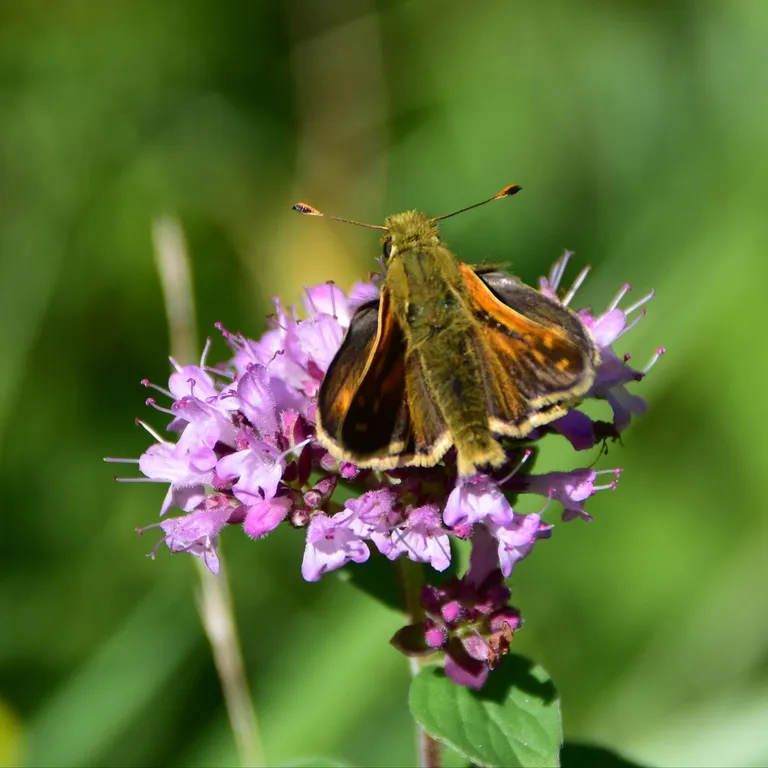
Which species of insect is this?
Hesperia comma
